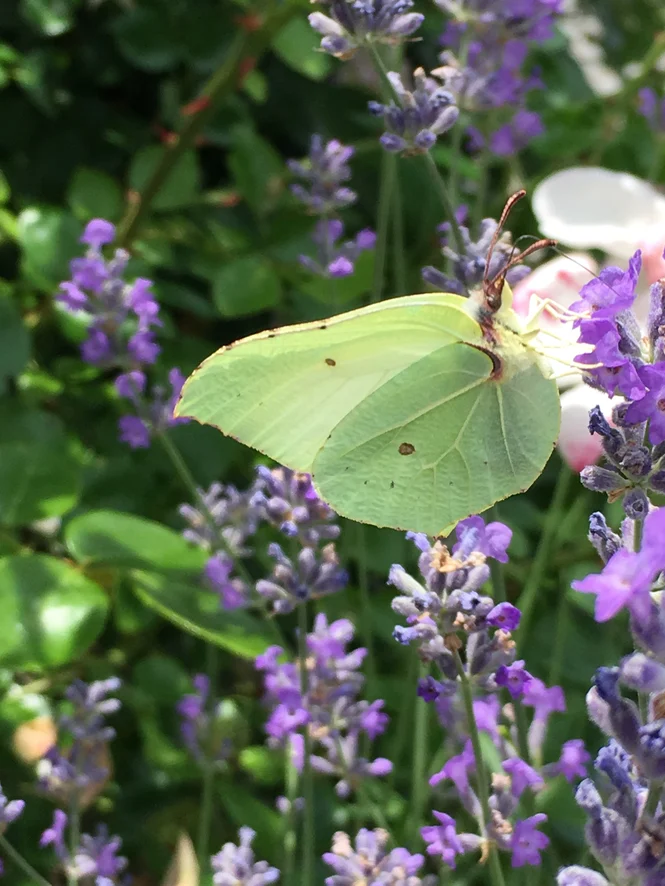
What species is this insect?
Gonepteryx rhamni
